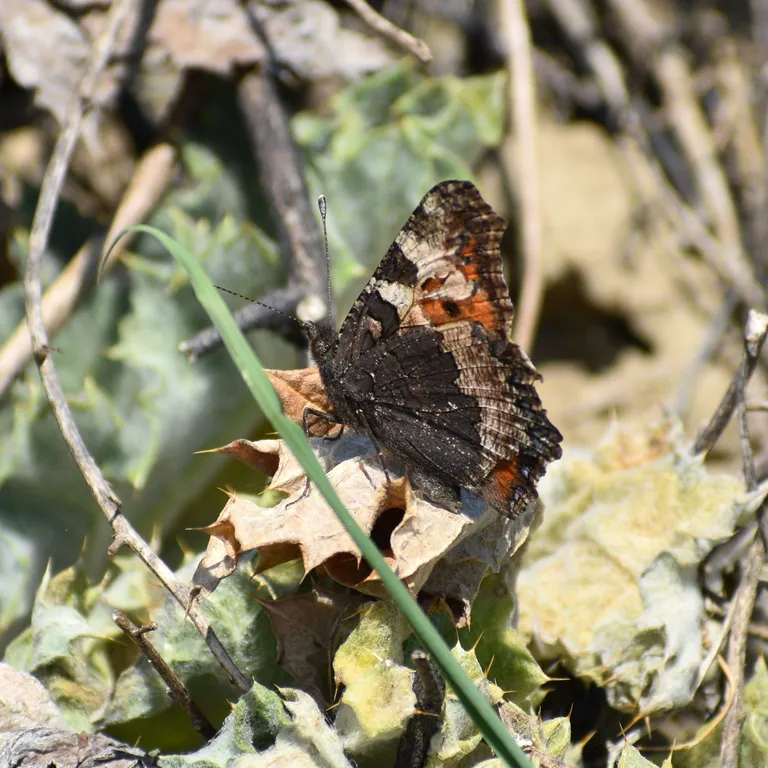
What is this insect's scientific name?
Aglais urticae
